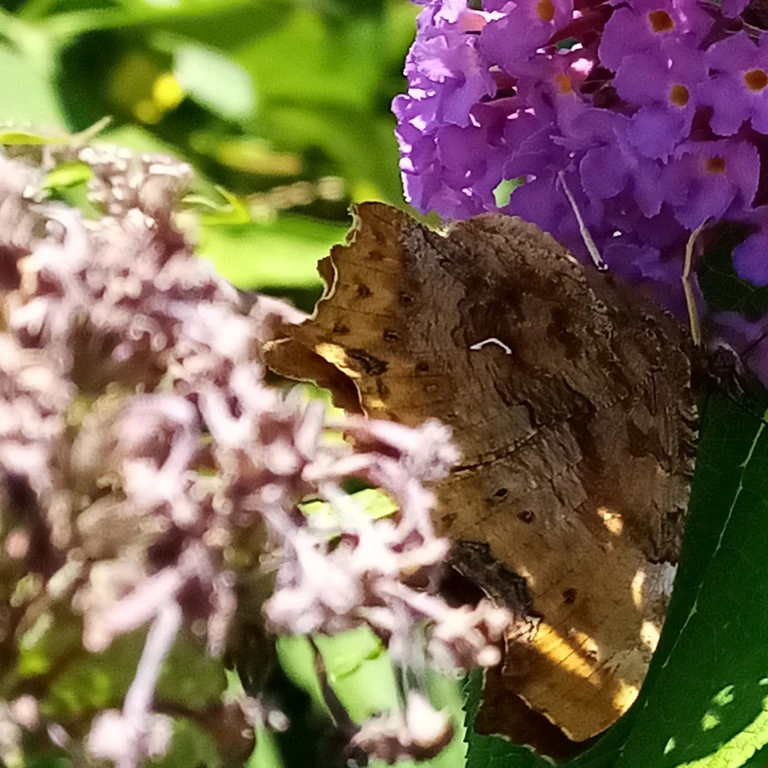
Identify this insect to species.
Polygonia c-album
